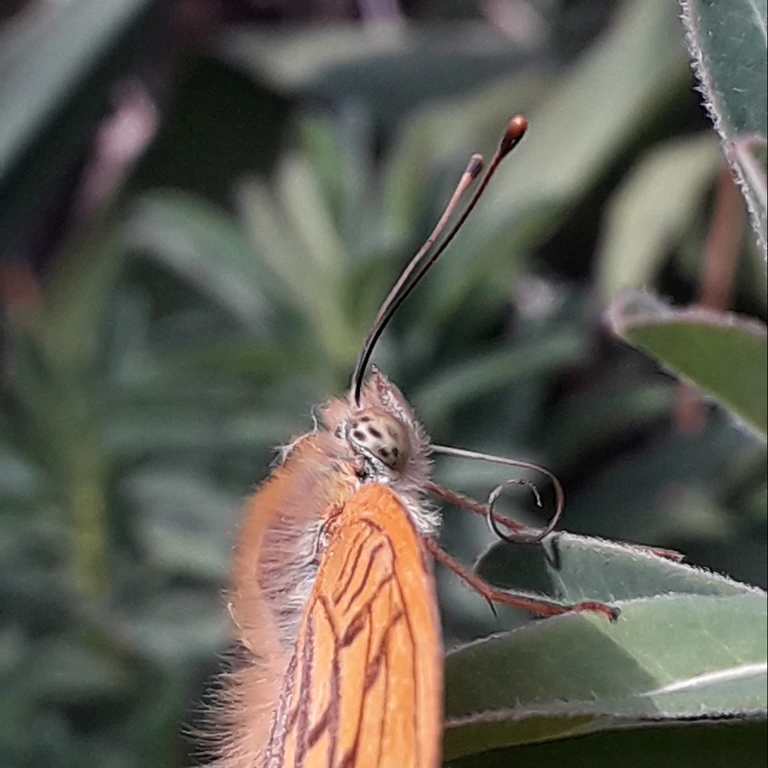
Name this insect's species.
Argynnis paphia
